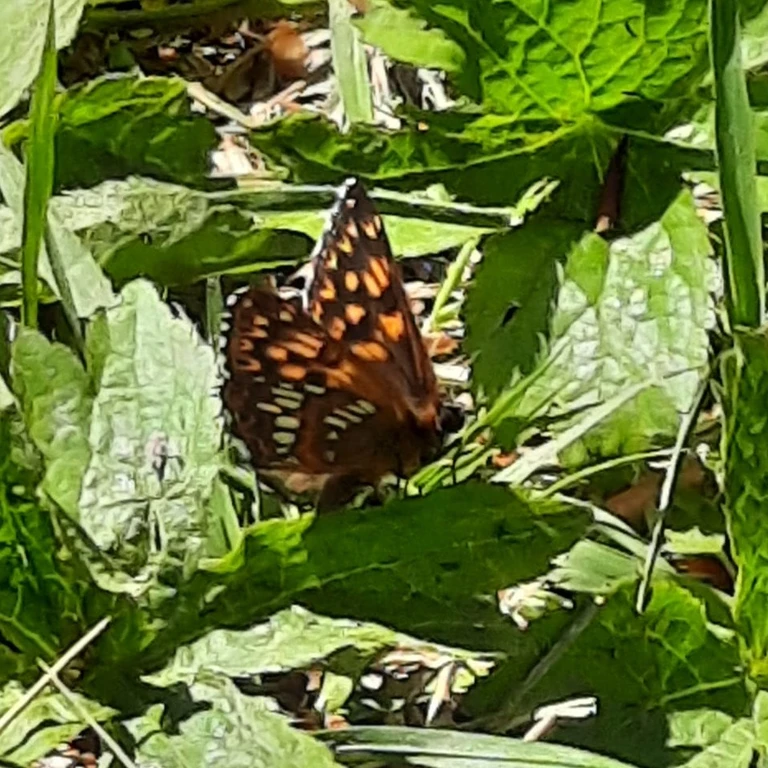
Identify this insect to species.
Hamearis lucina
